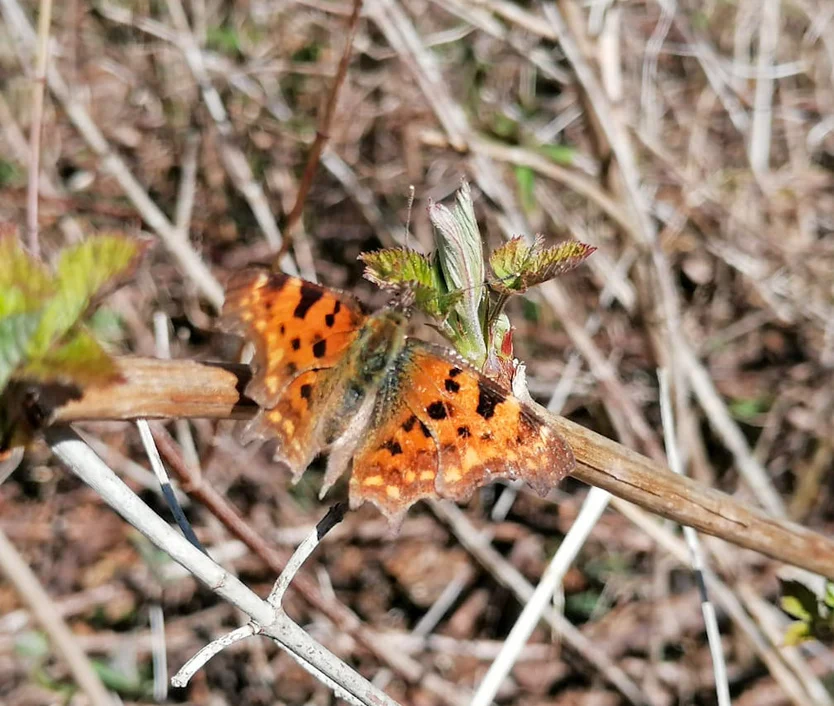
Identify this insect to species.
Polygonia c-album
